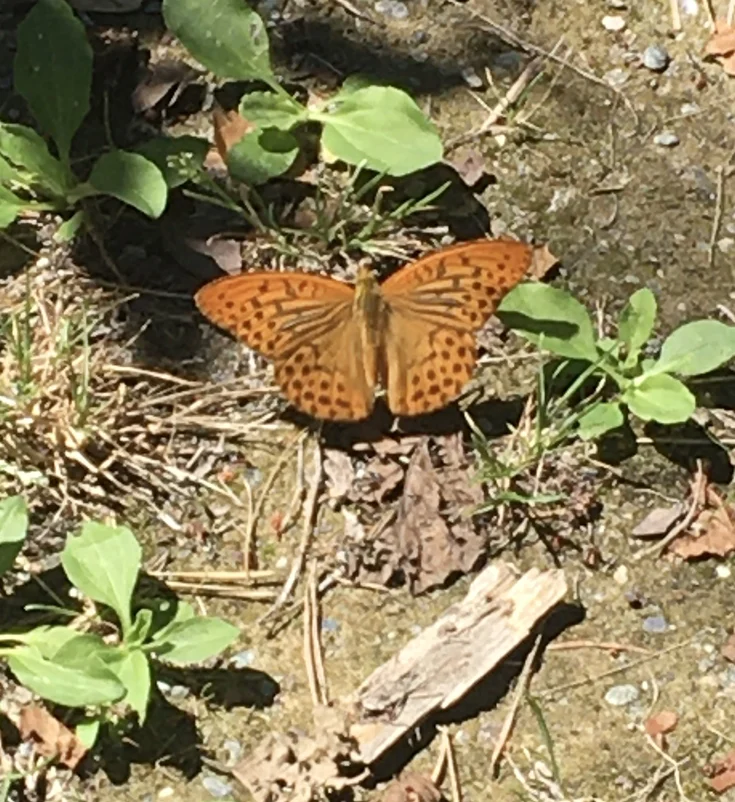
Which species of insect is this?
Argynnis paphia
